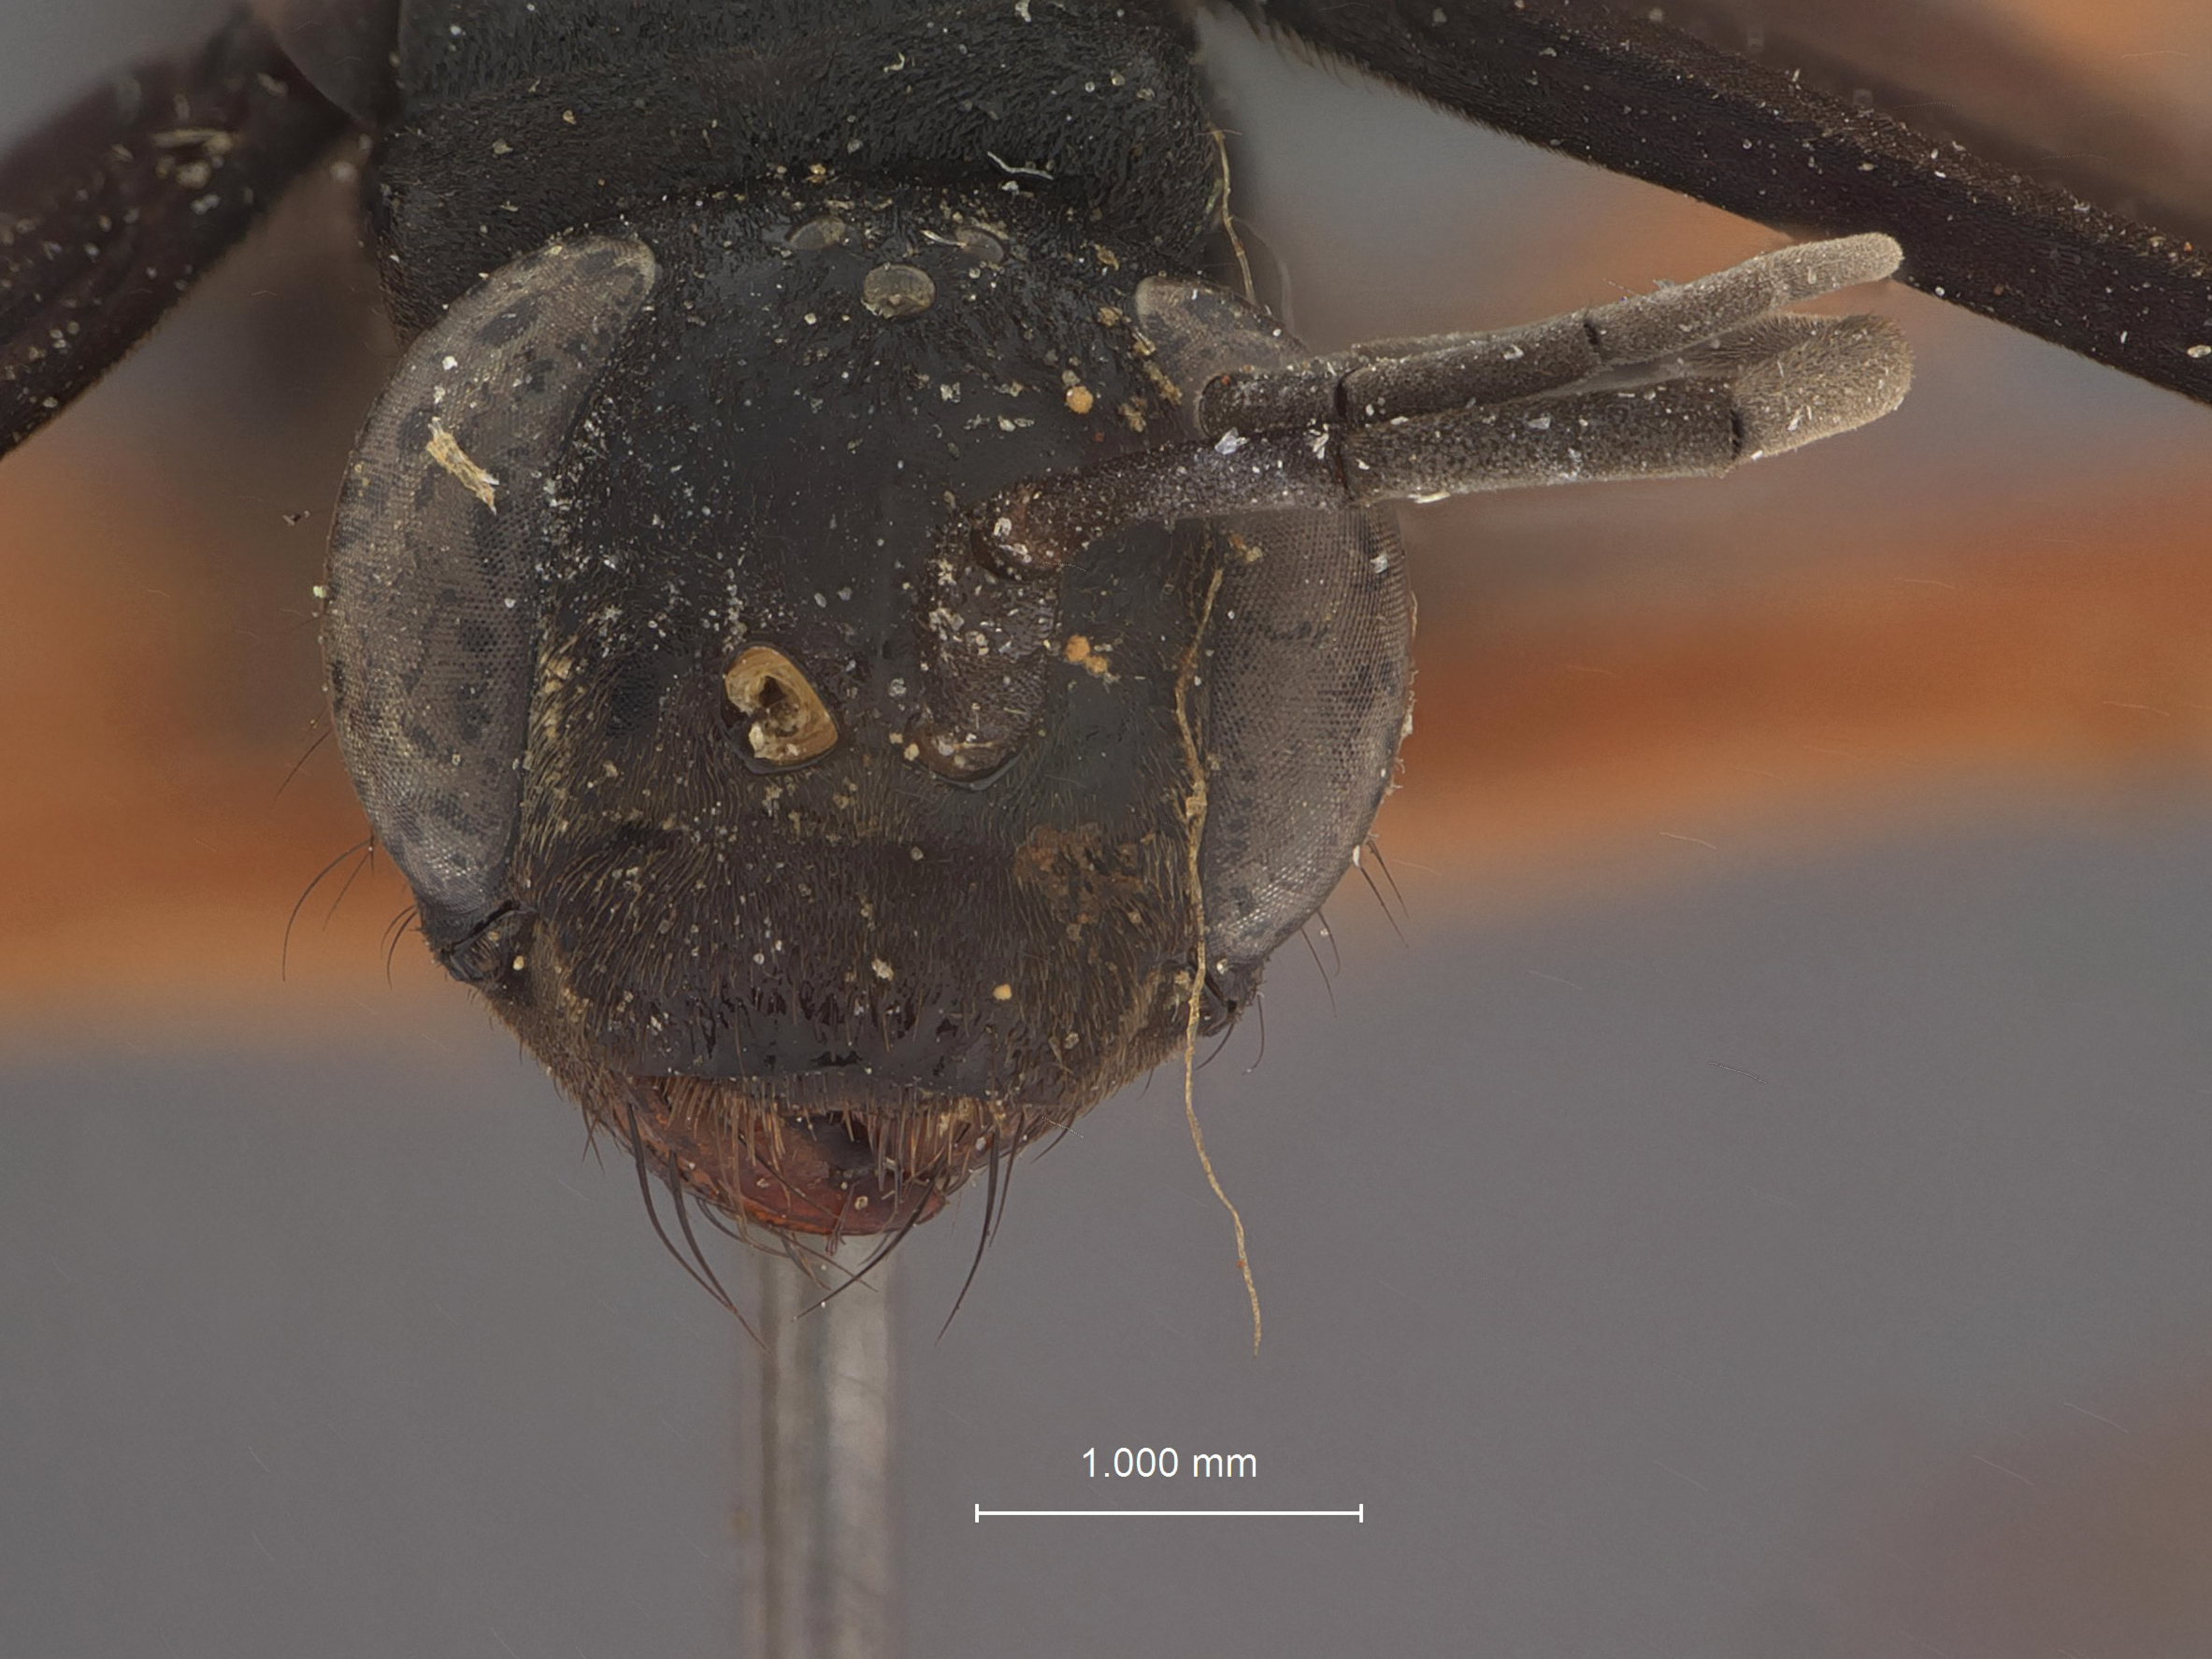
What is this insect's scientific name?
Calicurgus anthracinus
